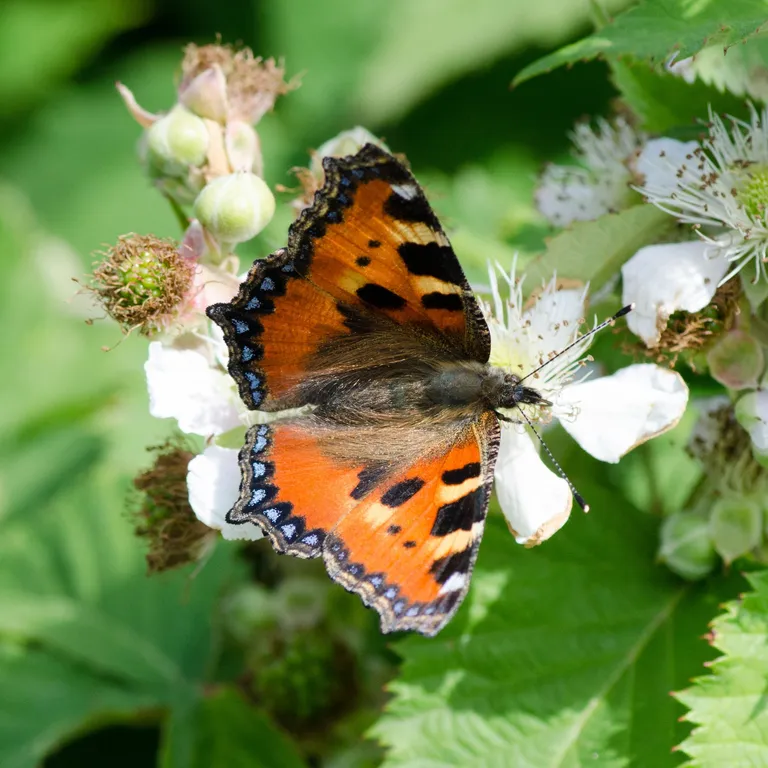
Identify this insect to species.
Aglais urticae
